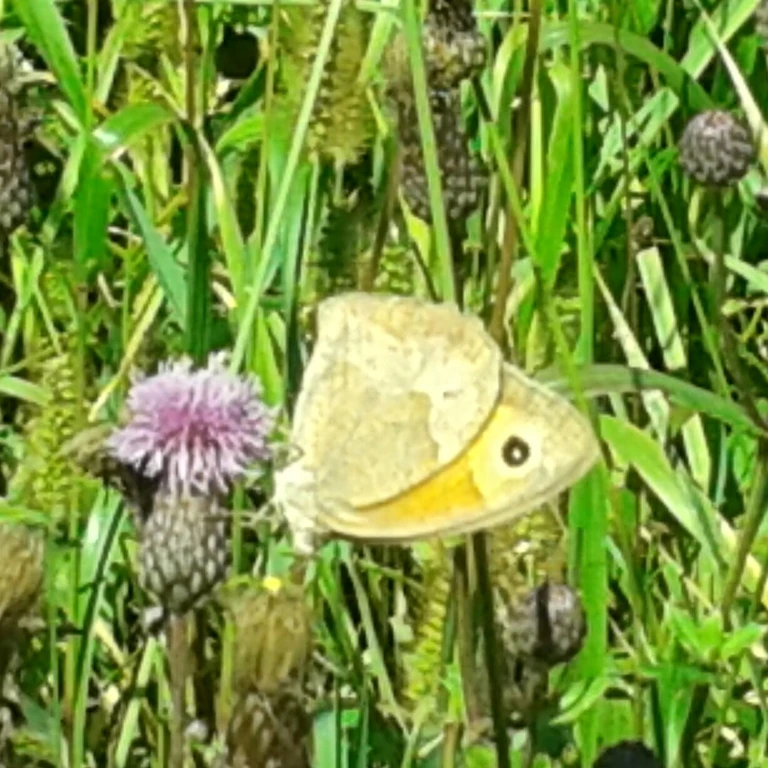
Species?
Maniola jurtina
